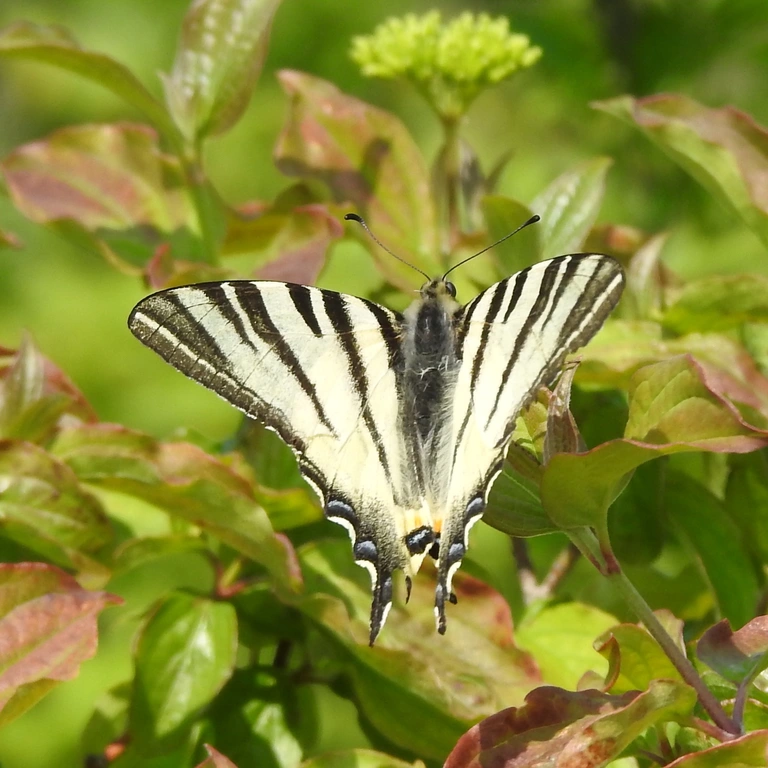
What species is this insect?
Iphiclides podalirius
